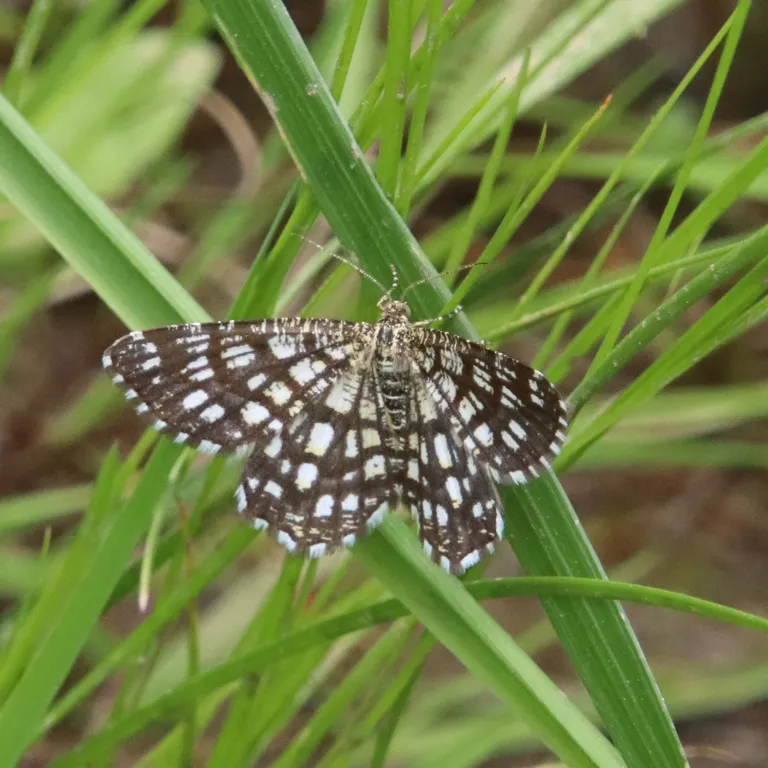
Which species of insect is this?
Chiasmia clathrata
